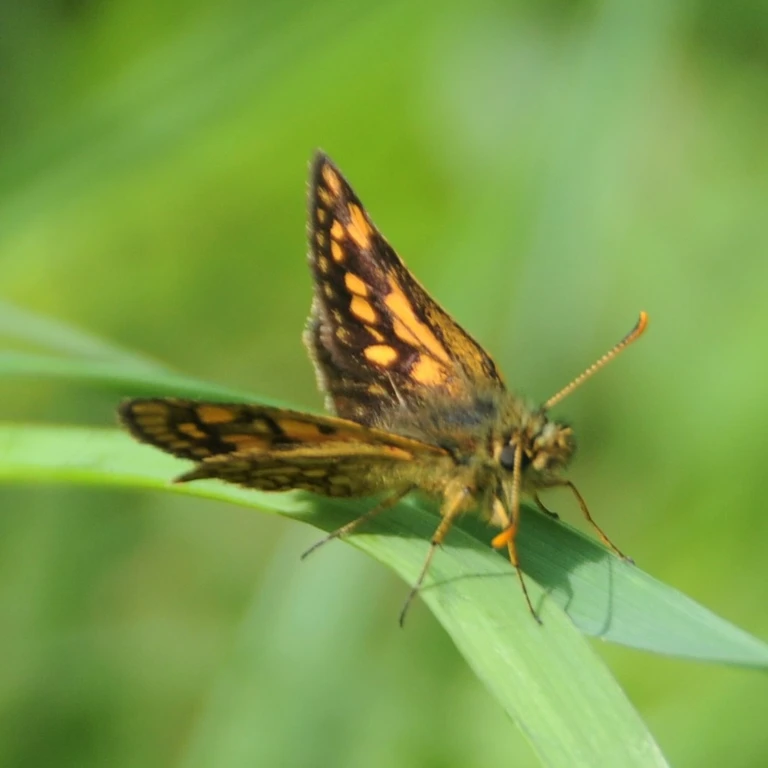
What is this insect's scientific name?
Carterocephalus palaemon
